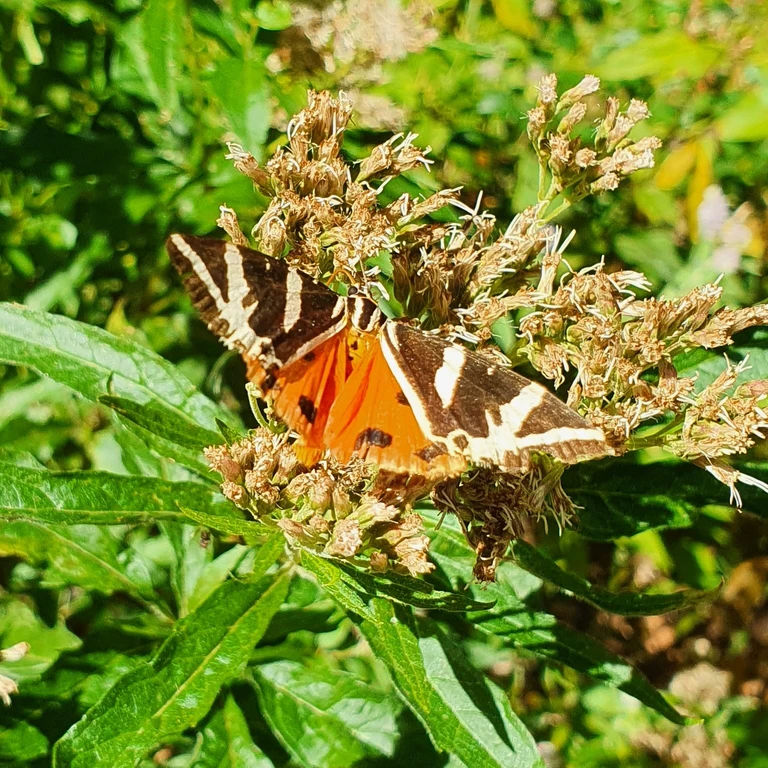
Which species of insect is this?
Euplagia quadripunctaria
